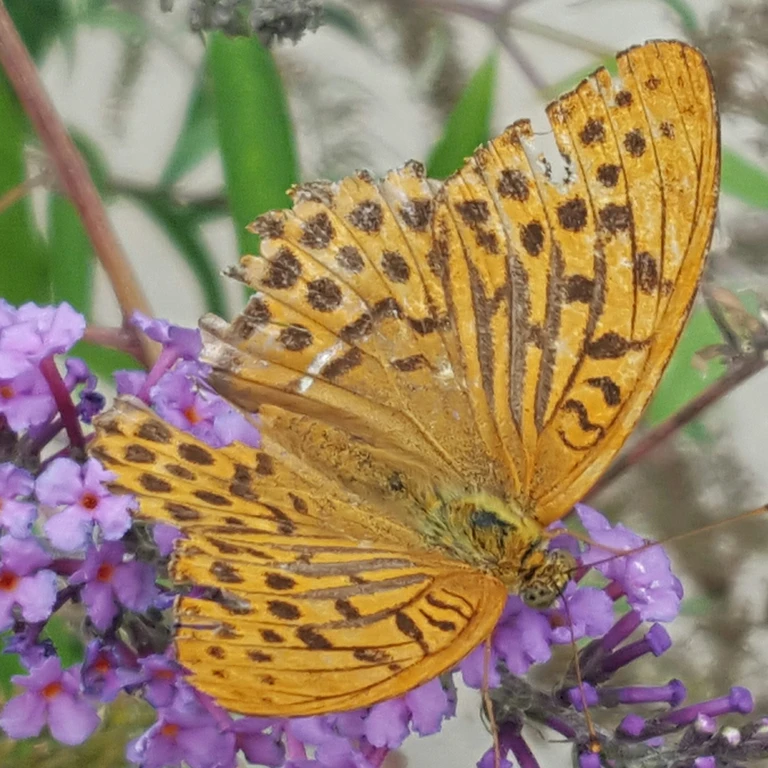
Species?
Argynnis paphia
